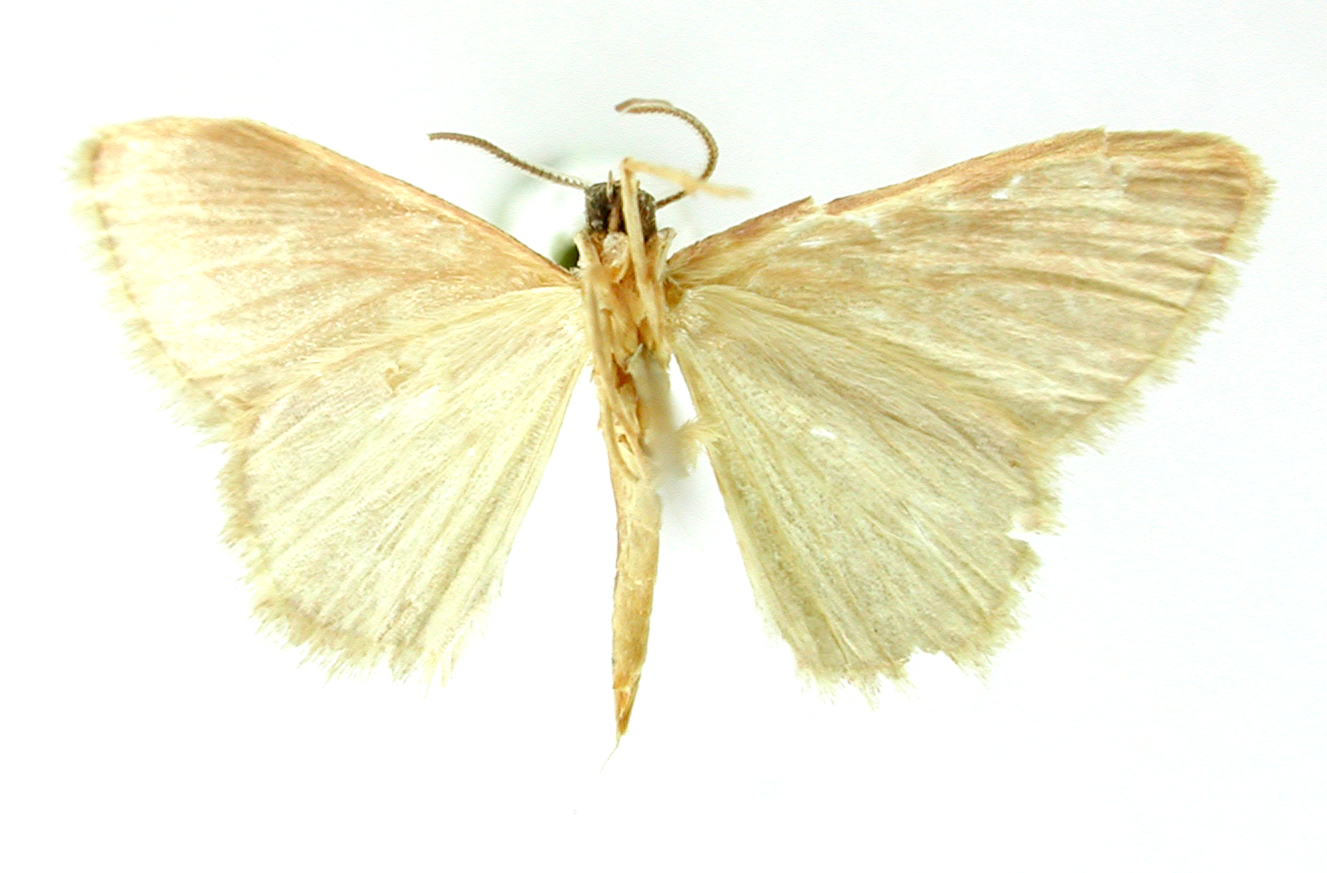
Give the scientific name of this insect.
Calyptocome carnearia
